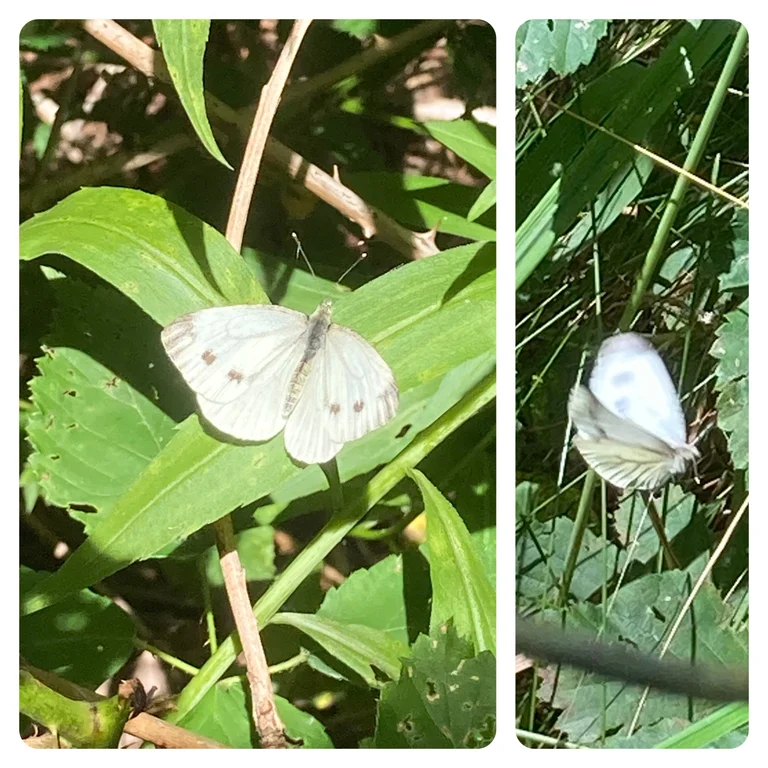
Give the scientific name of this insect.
Pieris napi
